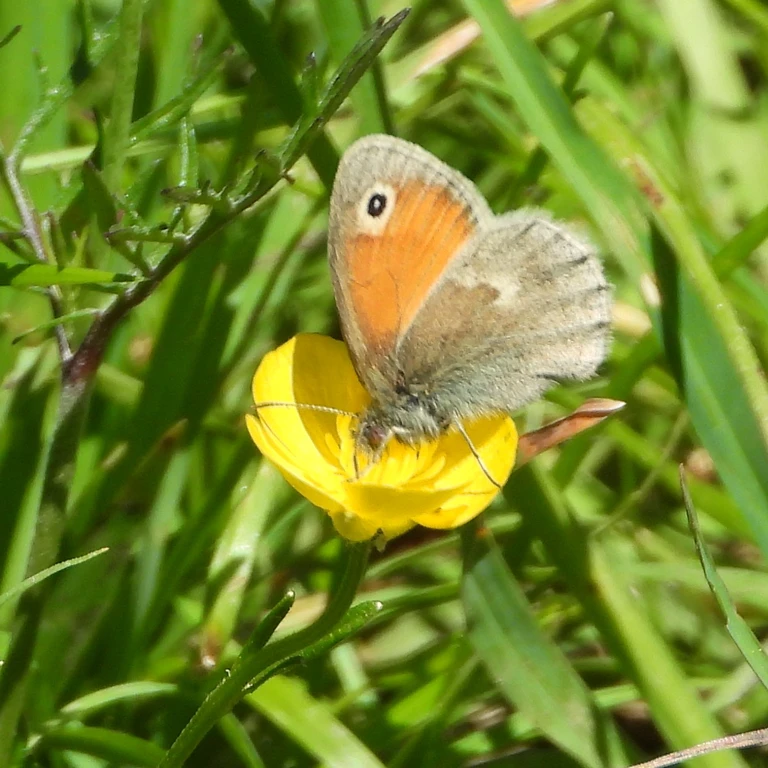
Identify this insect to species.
Coenonympha pamphilus
